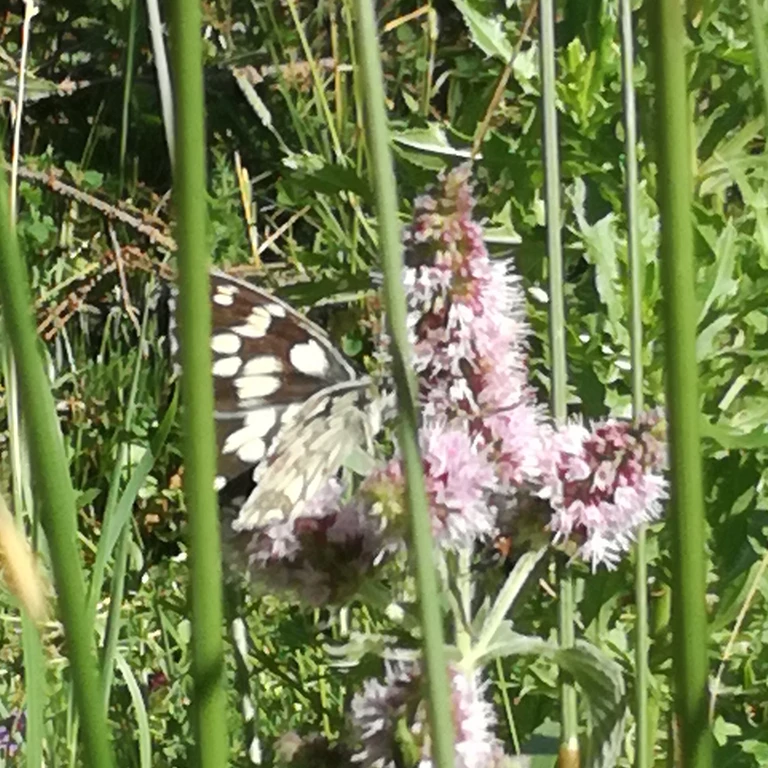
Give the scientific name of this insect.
Melanargia galathea
